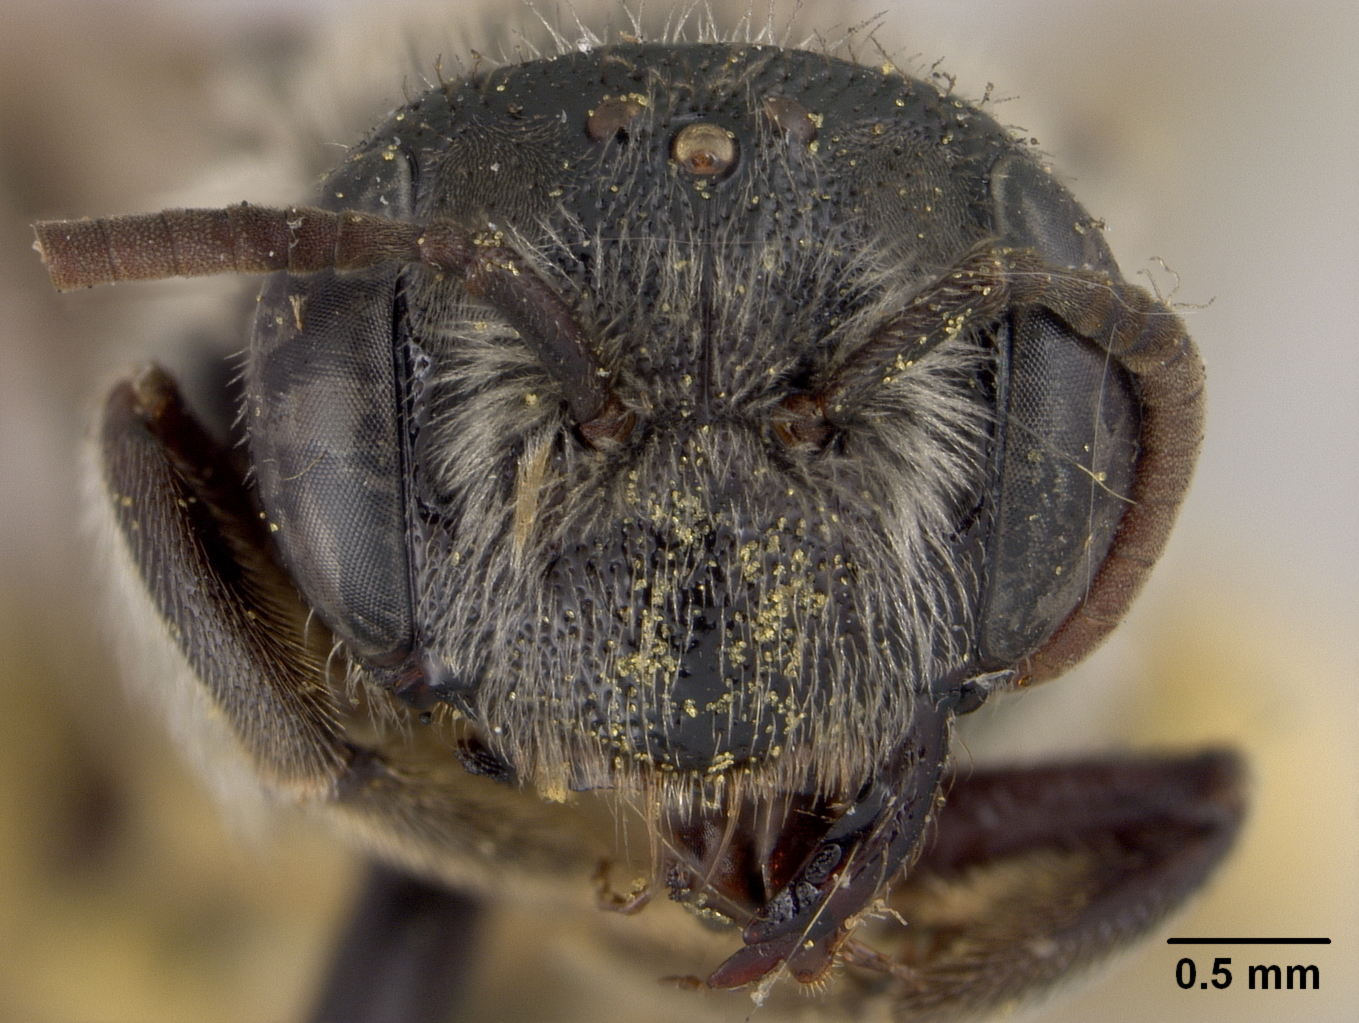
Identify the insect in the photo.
Andrena virginiana
